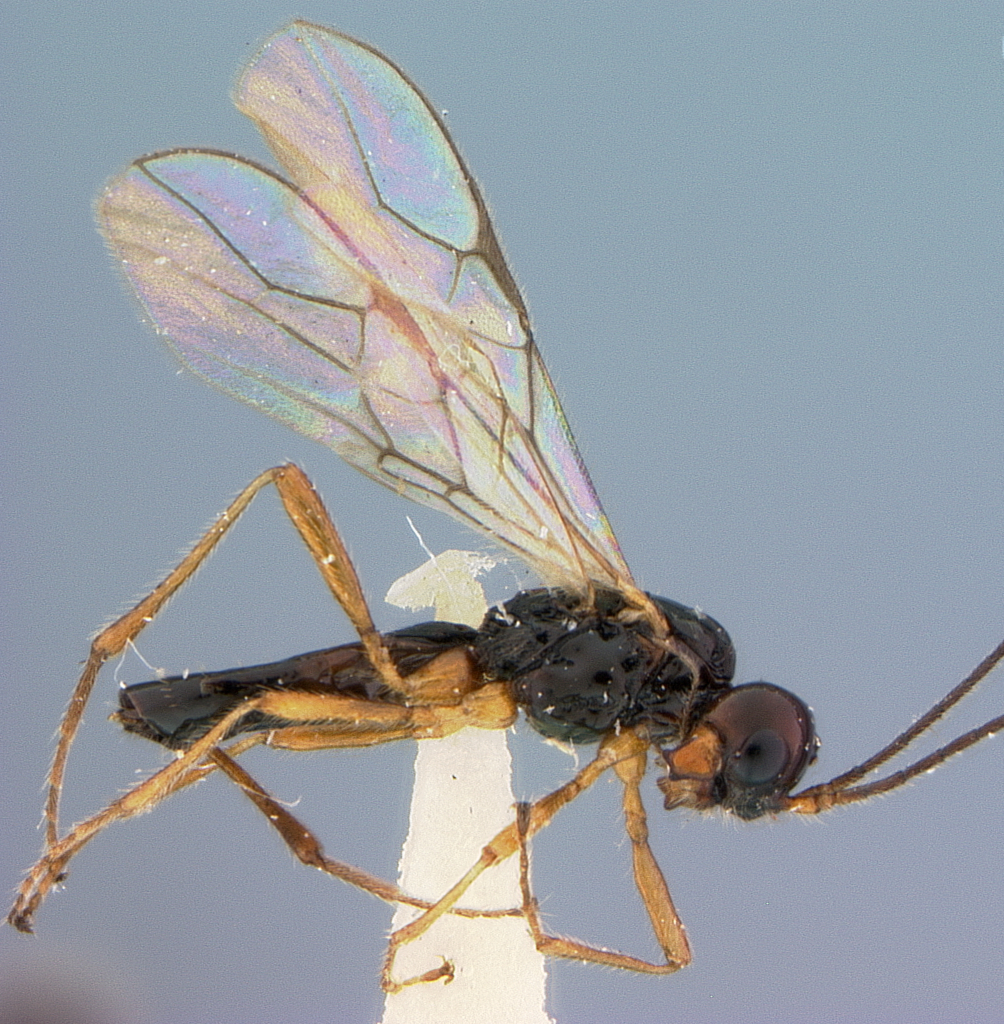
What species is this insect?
Phaenocarpa horribilis
